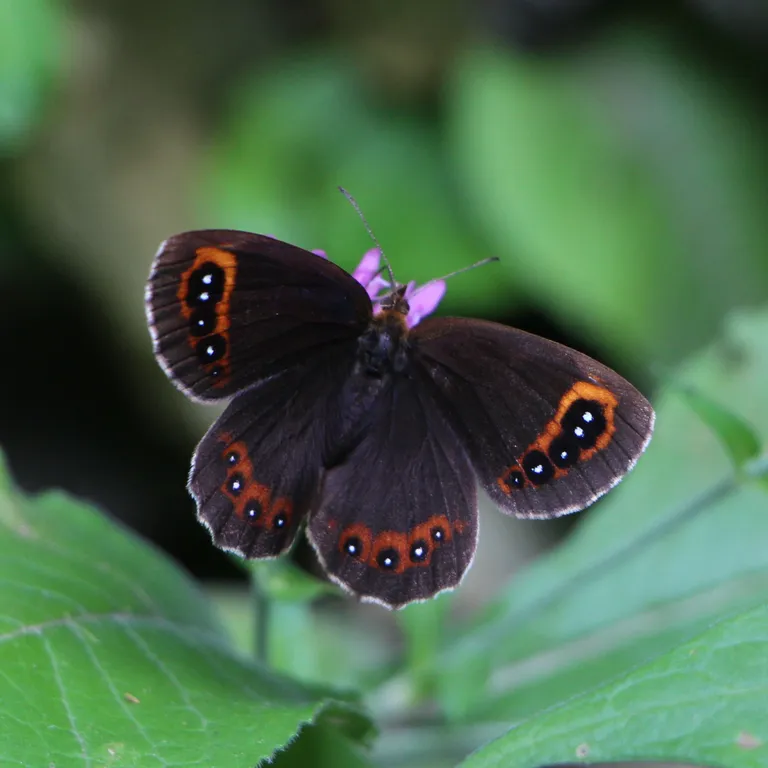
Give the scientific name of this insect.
Erebia aethiops
